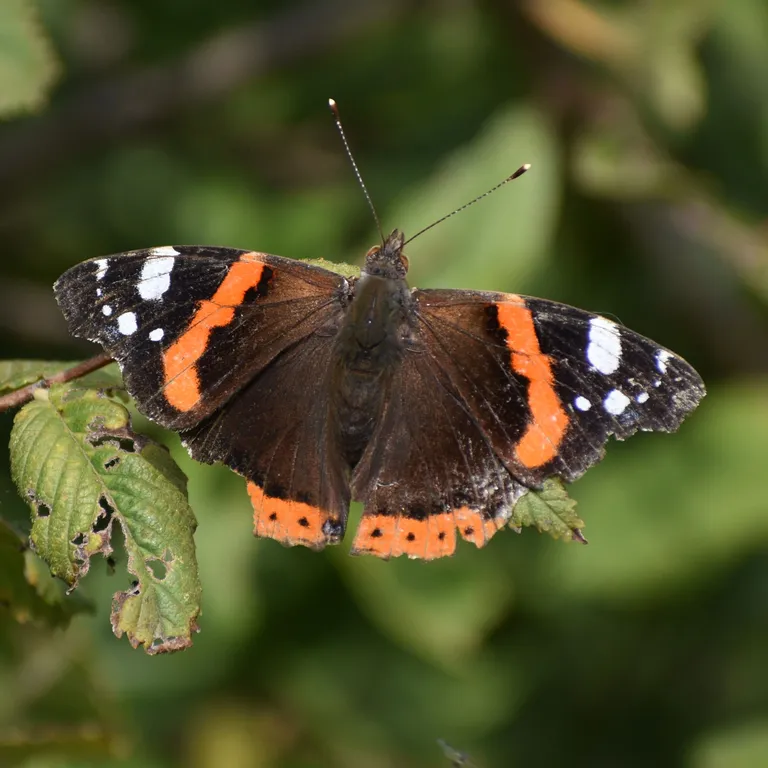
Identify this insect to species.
Vanessa atalanta
